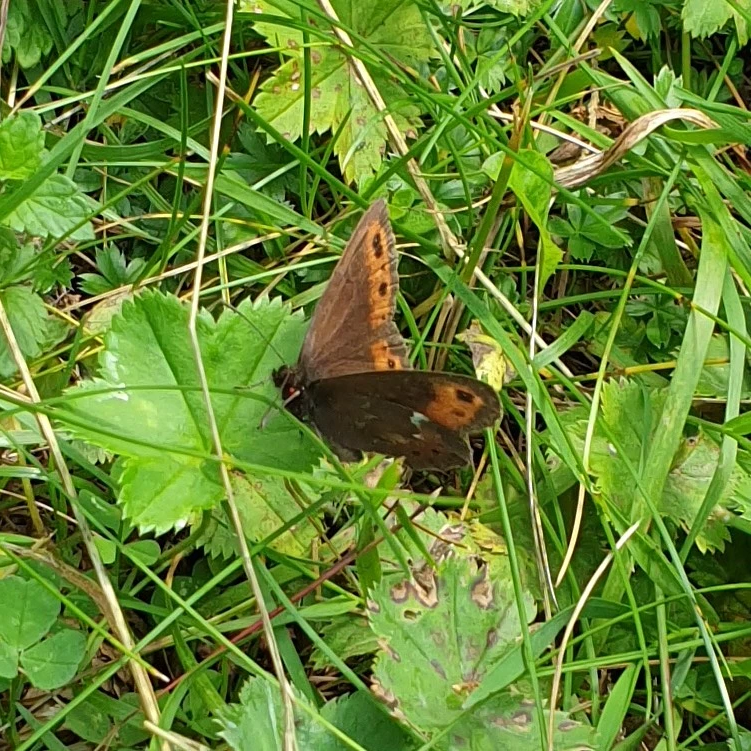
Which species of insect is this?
Erebia ligea
